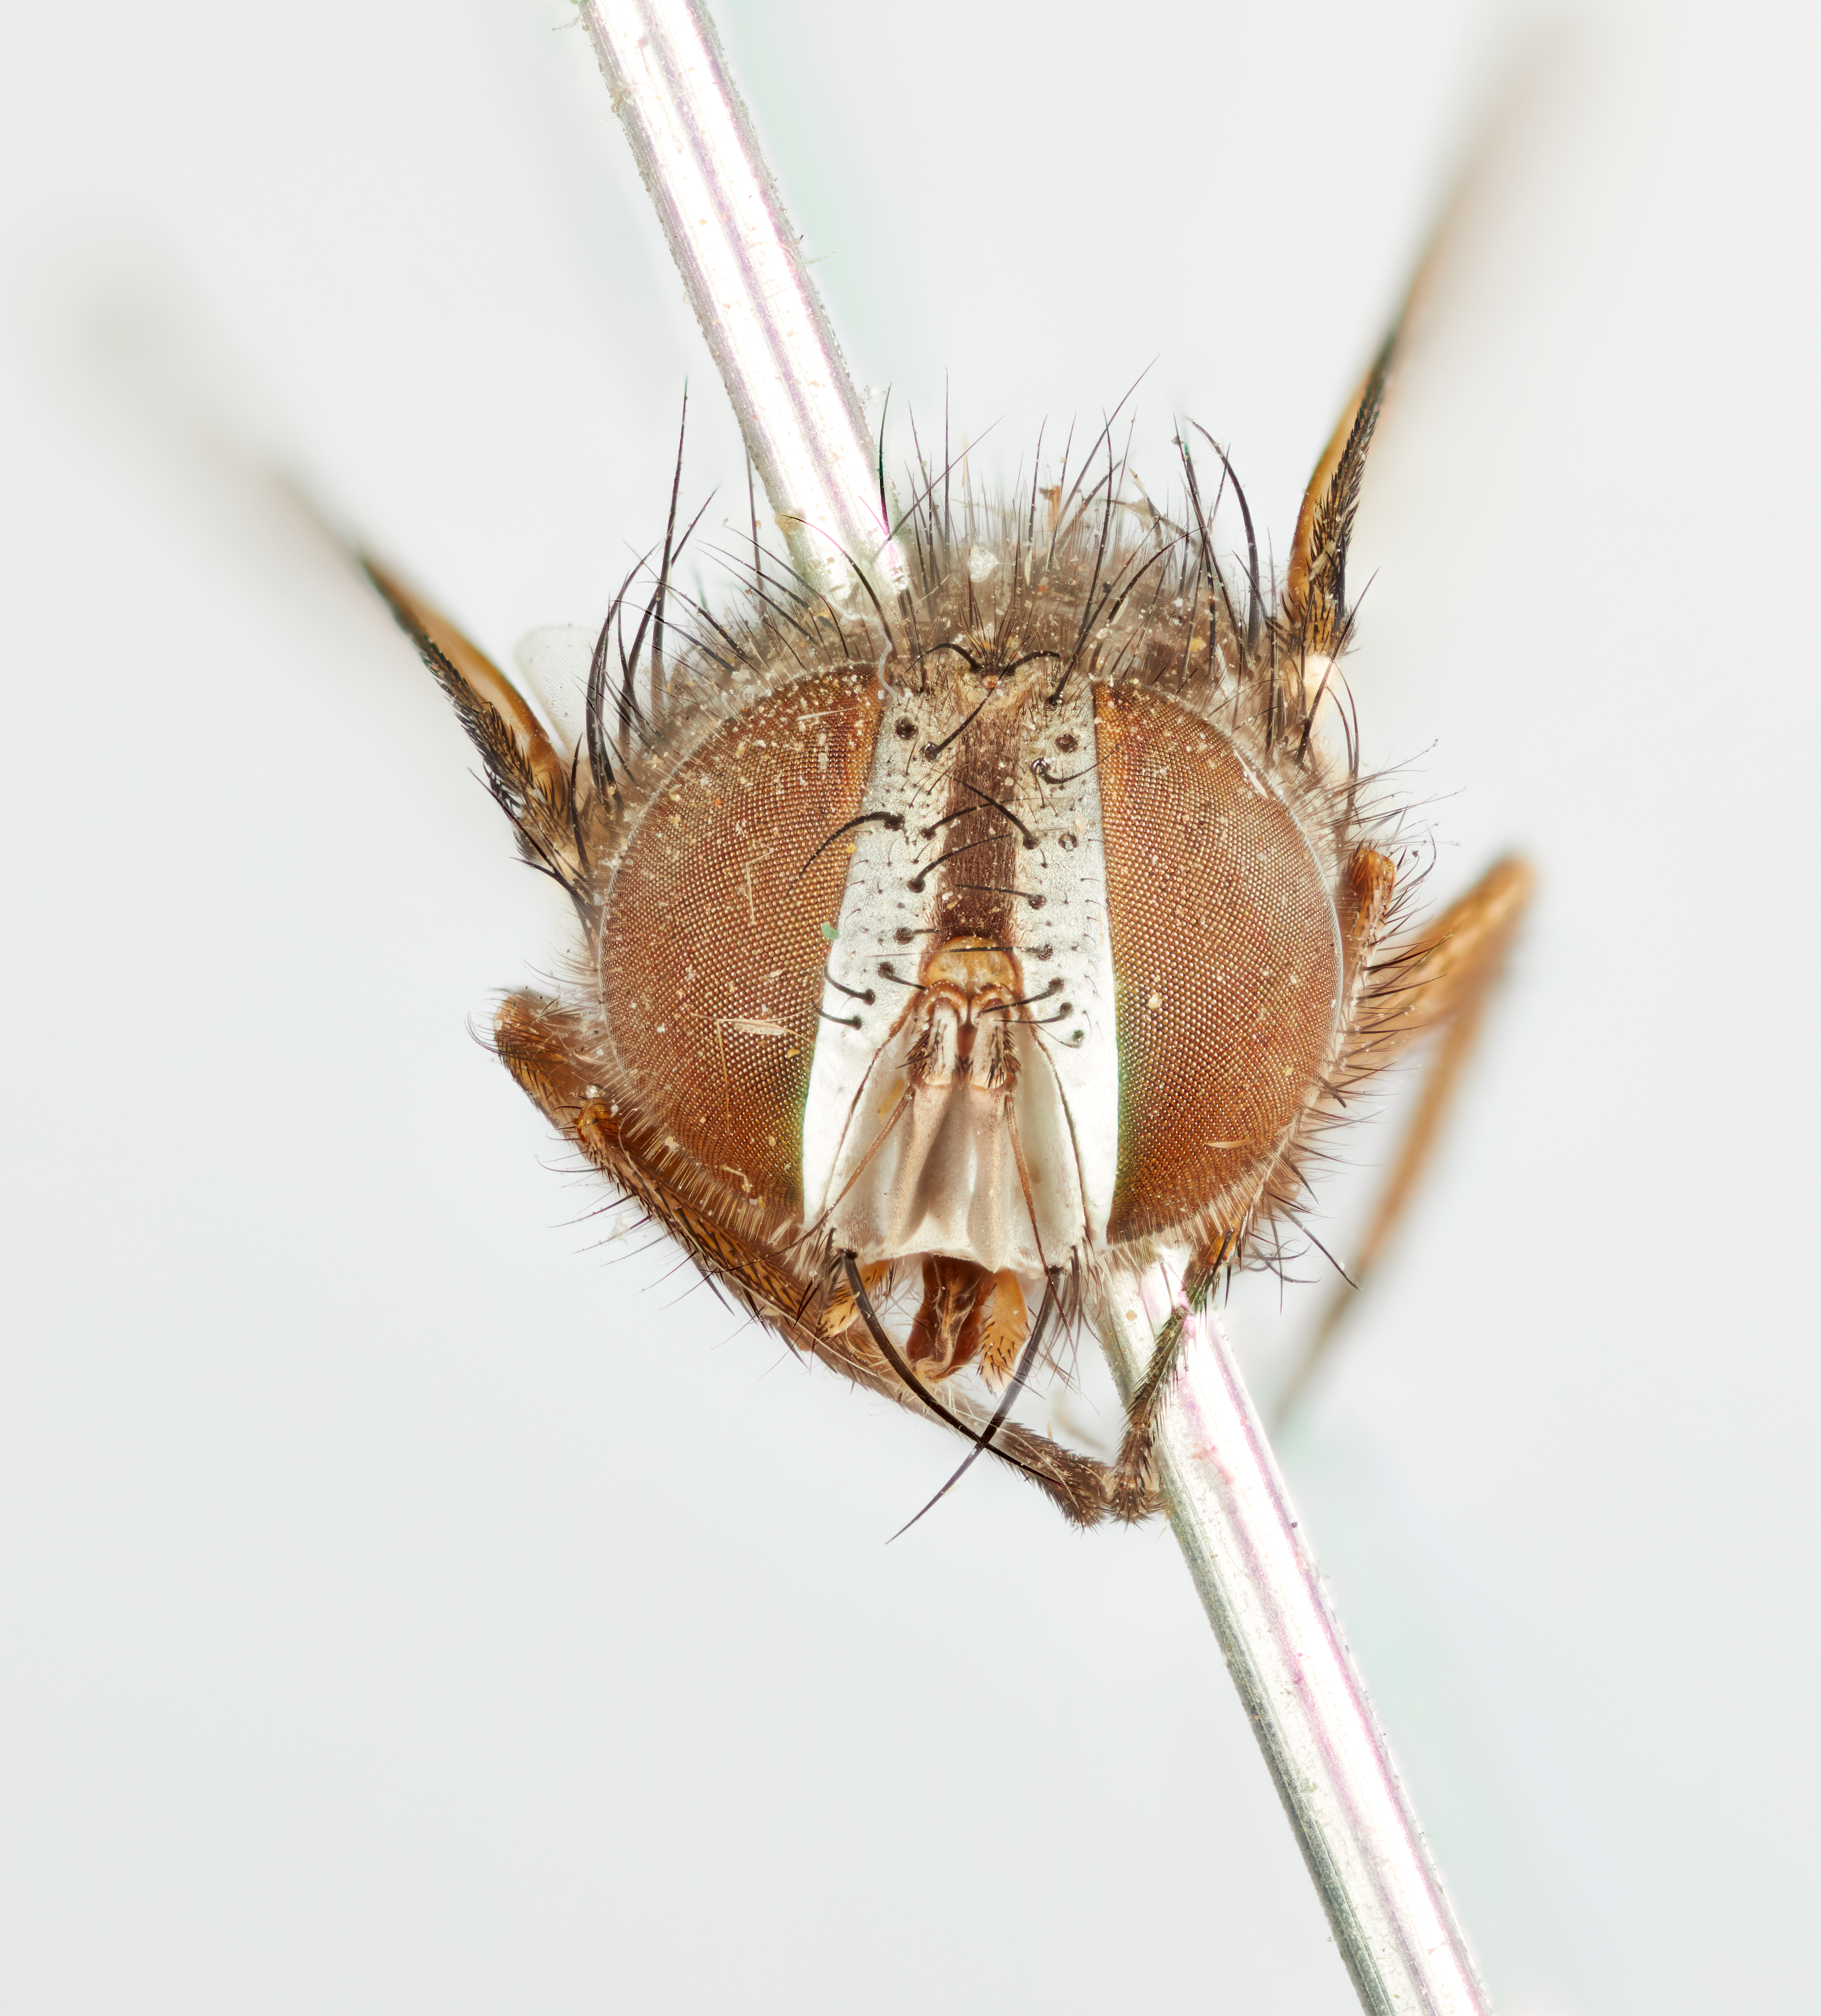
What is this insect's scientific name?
Exorista amplexa
